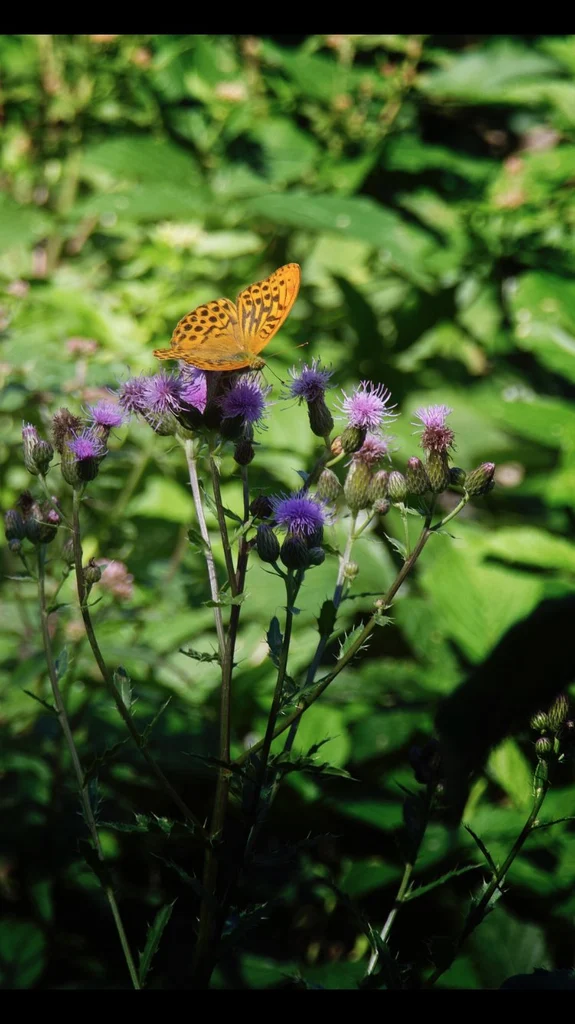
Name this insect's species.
Argynnis paphia
